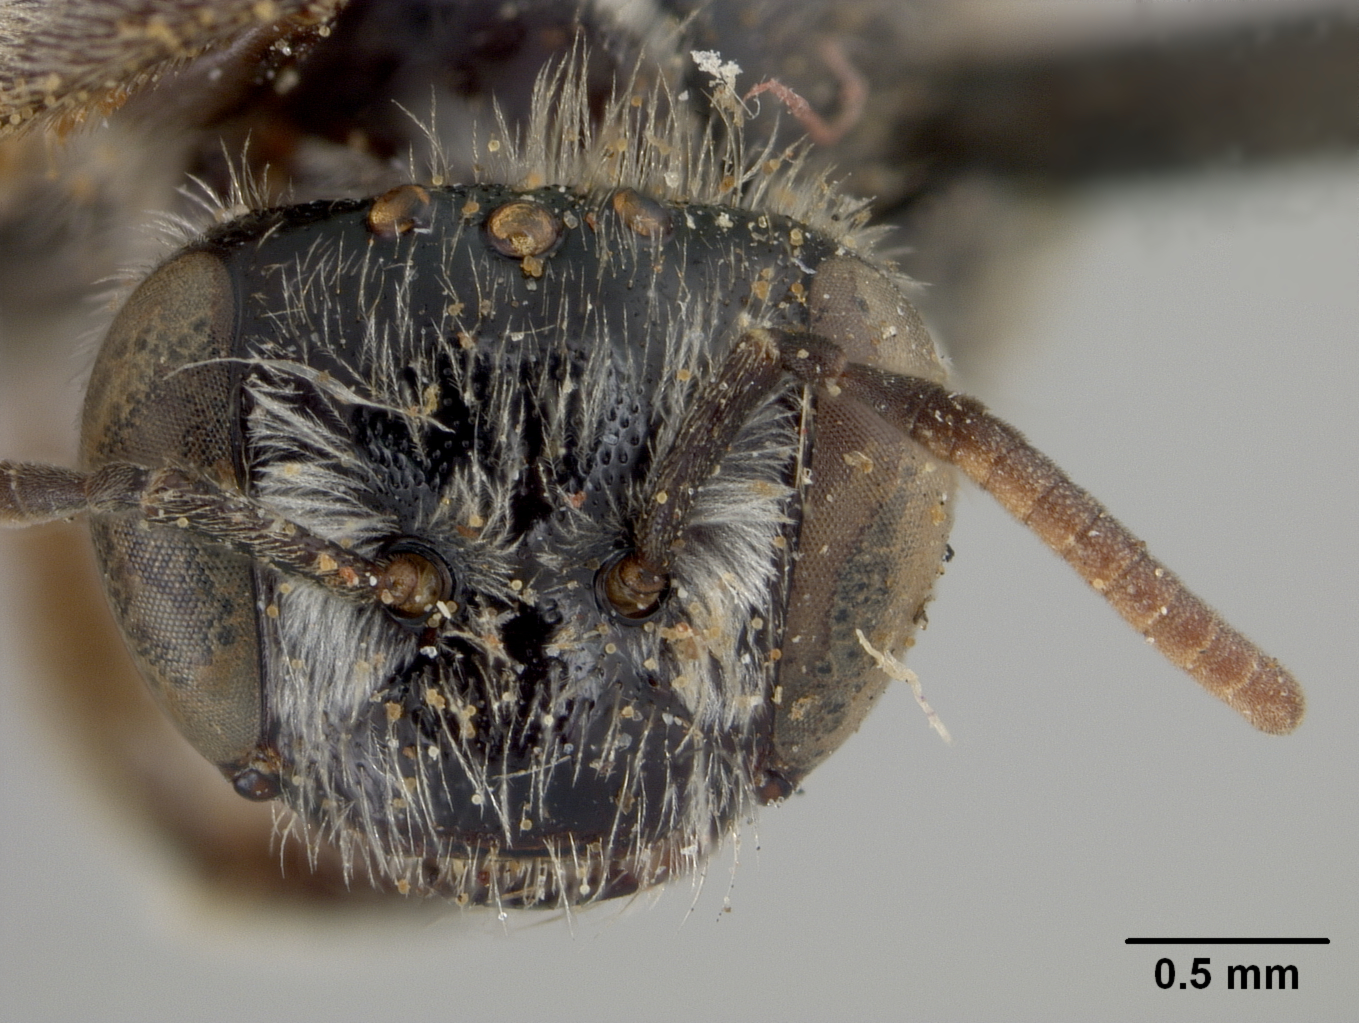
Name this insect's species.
Anthophorula morgani
